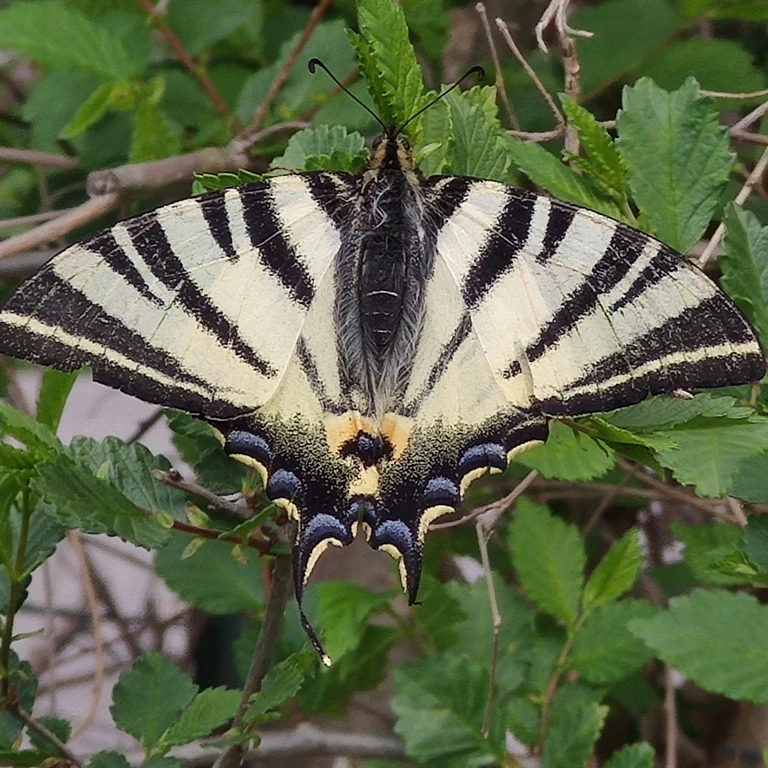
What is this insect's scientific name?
Iphiclides podalirius
